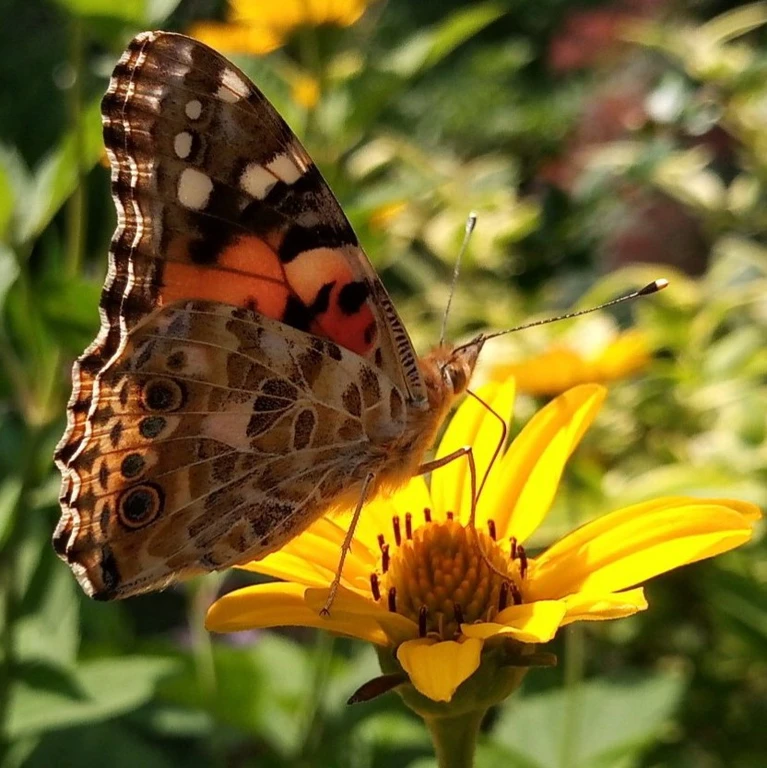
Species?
Vanessa cardui
